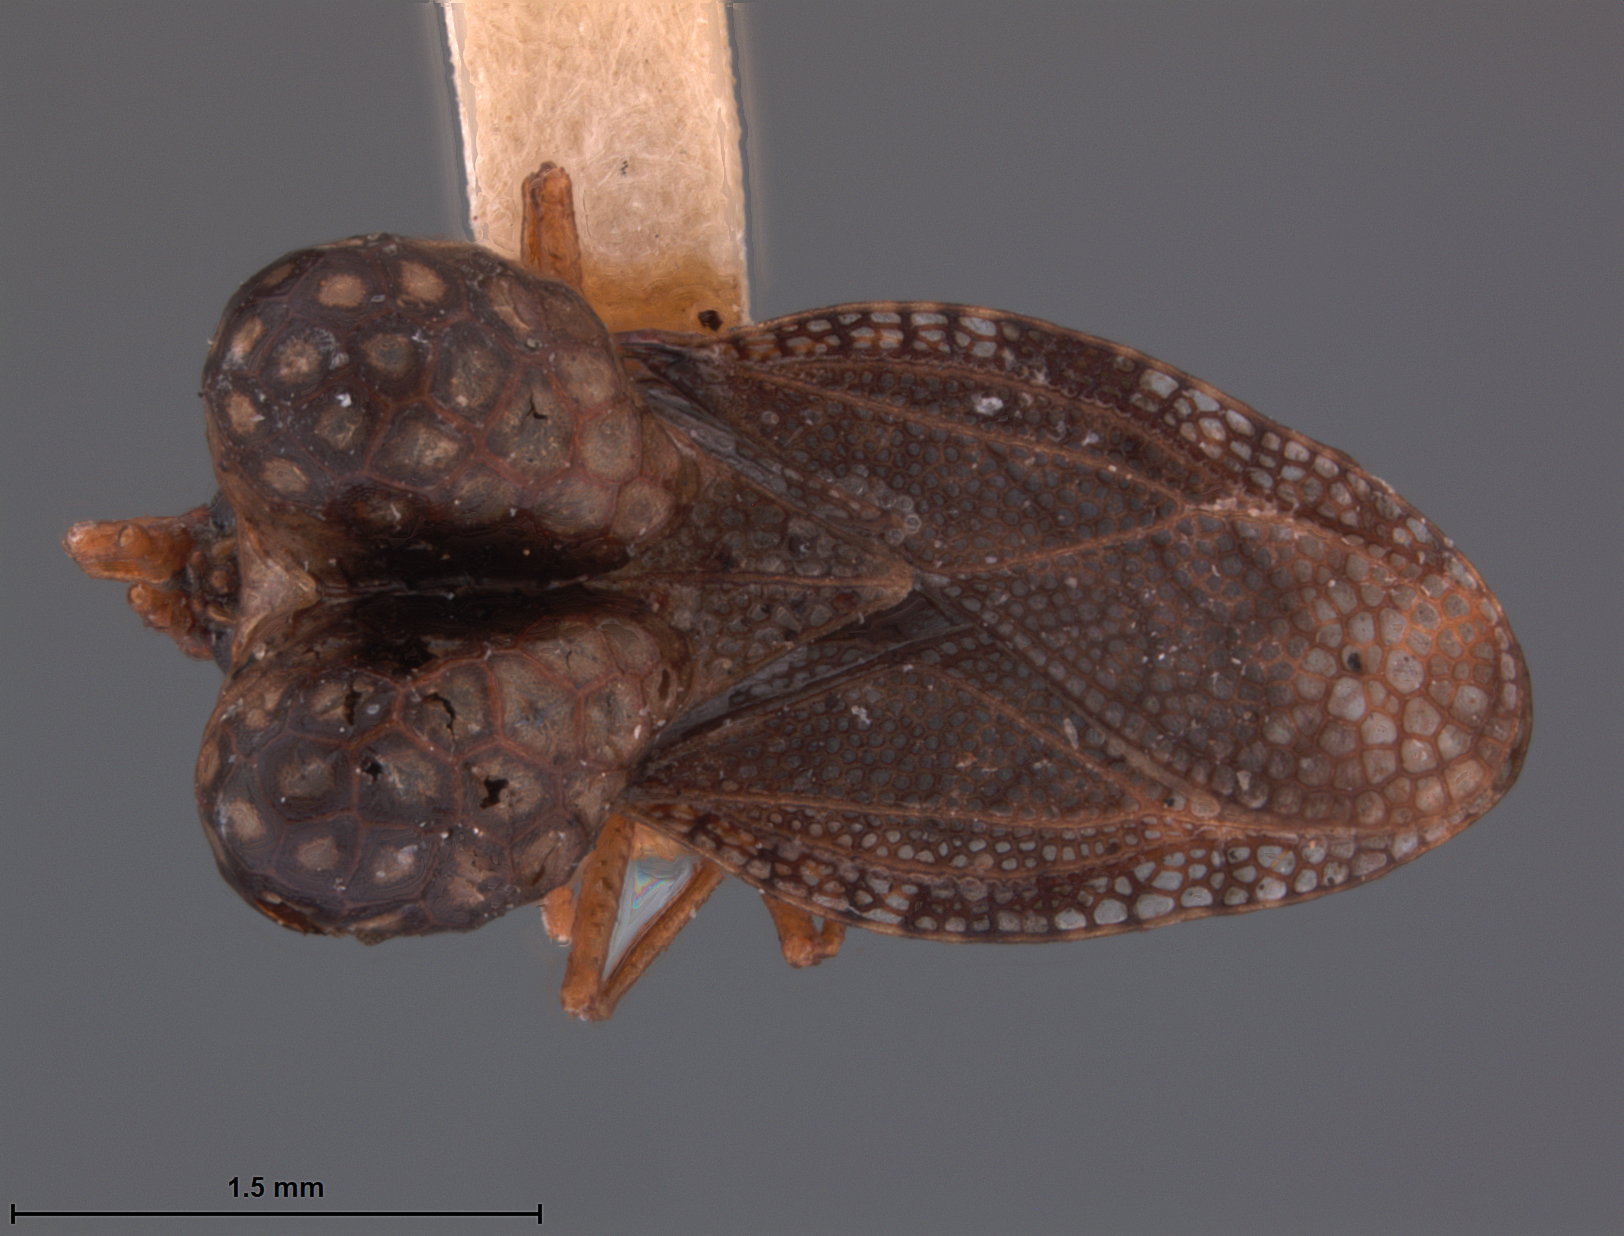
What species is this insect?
Penottus bunus
